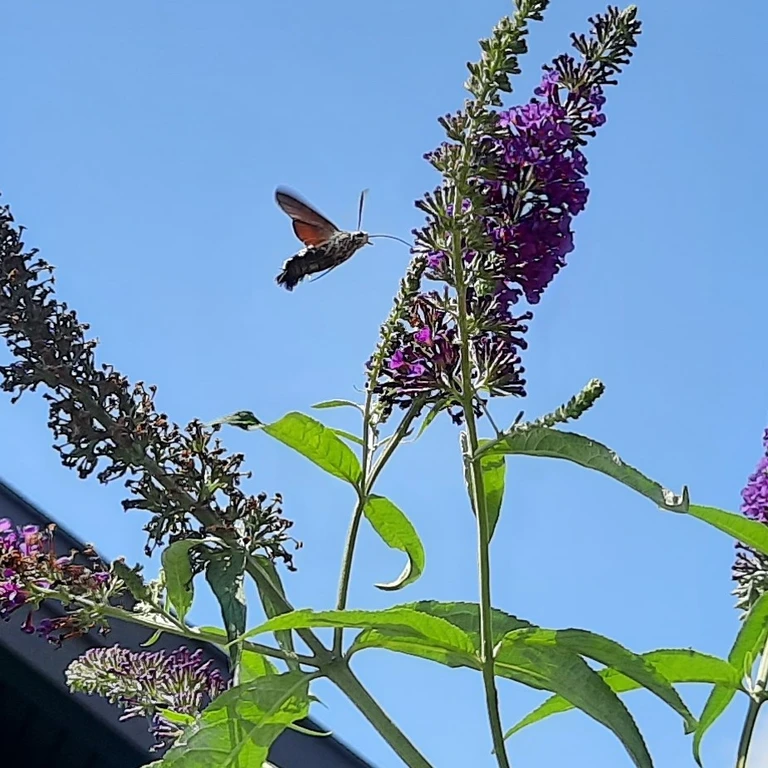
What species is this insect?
Macroglossum stellatarum
